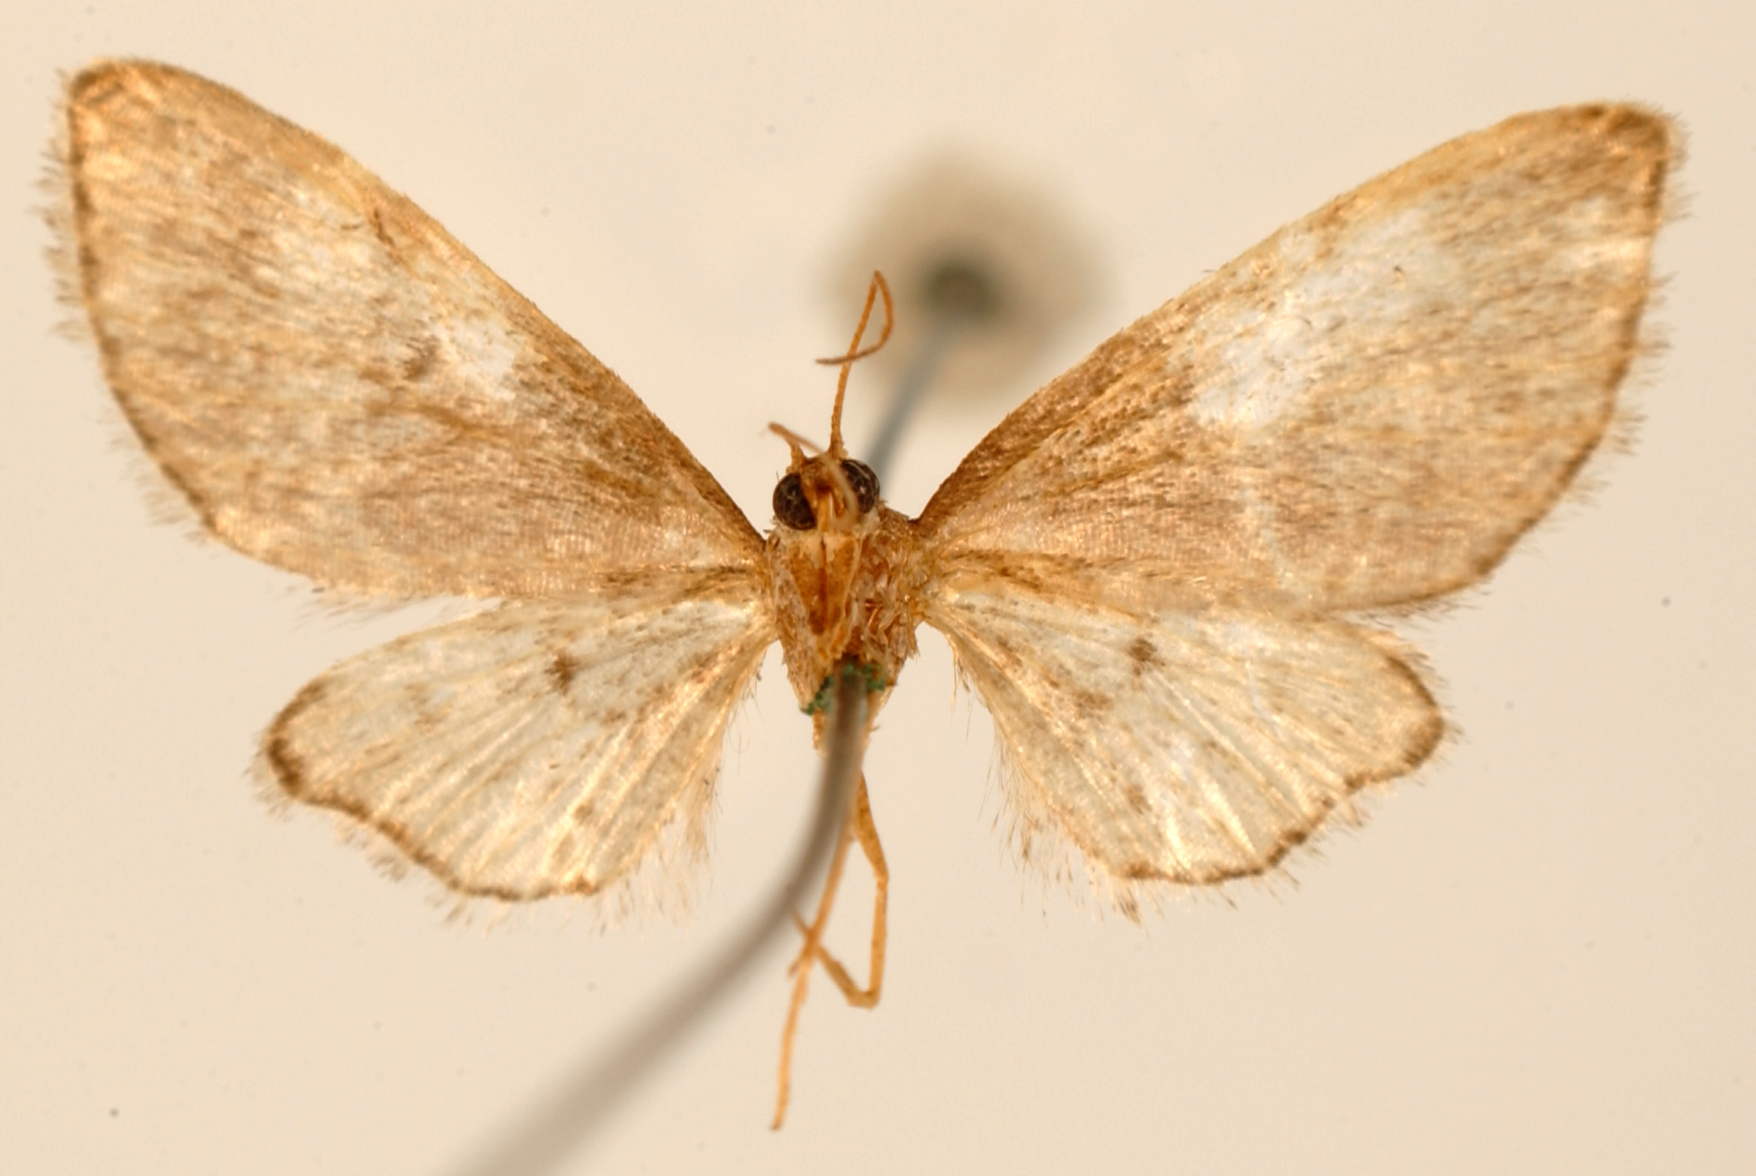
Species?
Tephroclystia subalba
